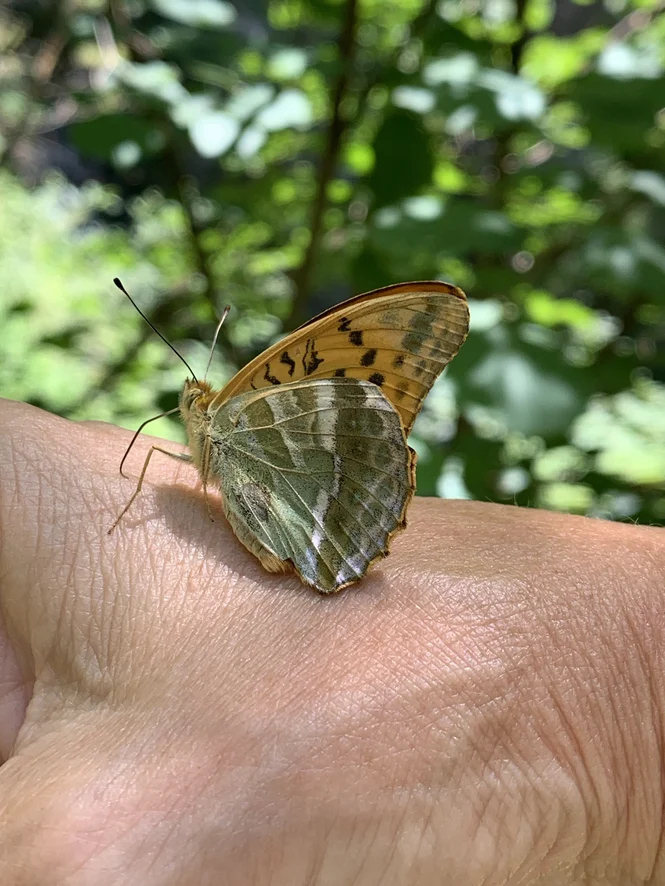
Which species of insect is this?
Argynnis paphia
